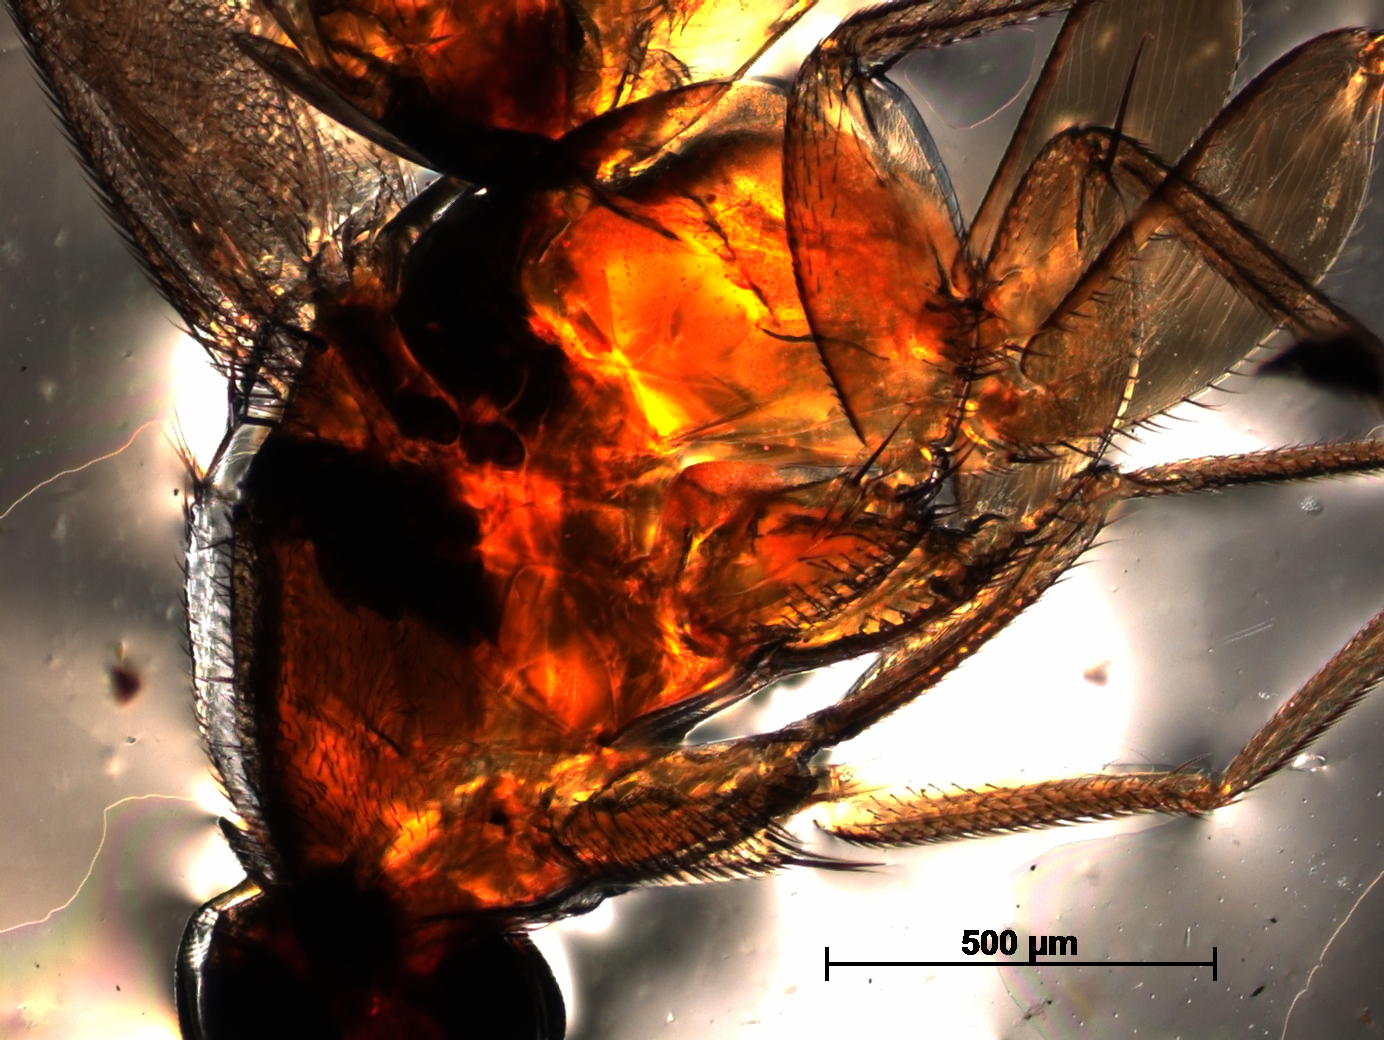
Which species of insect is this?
Elasmus khandalus
